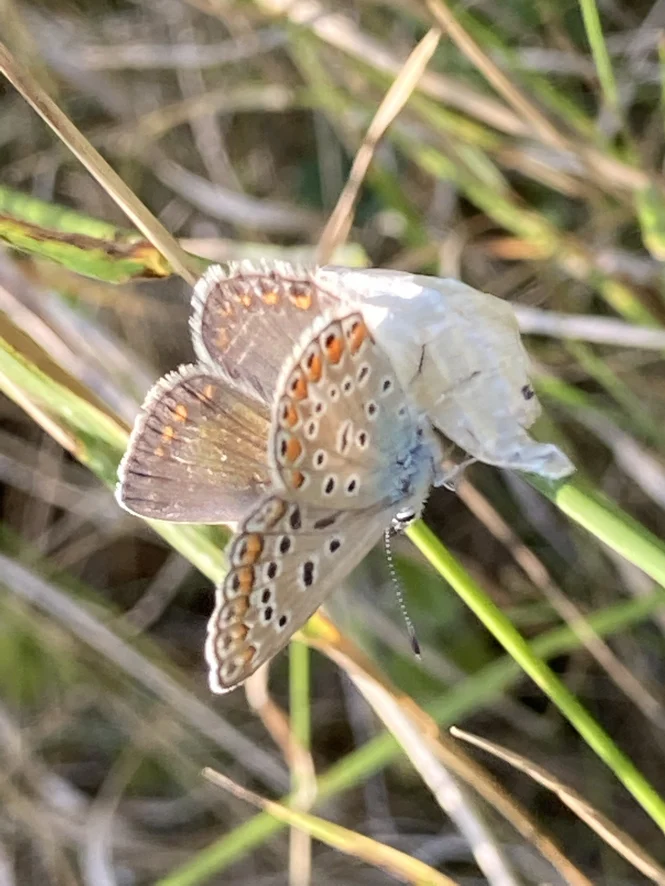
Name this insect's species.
Polyommatus icarus
